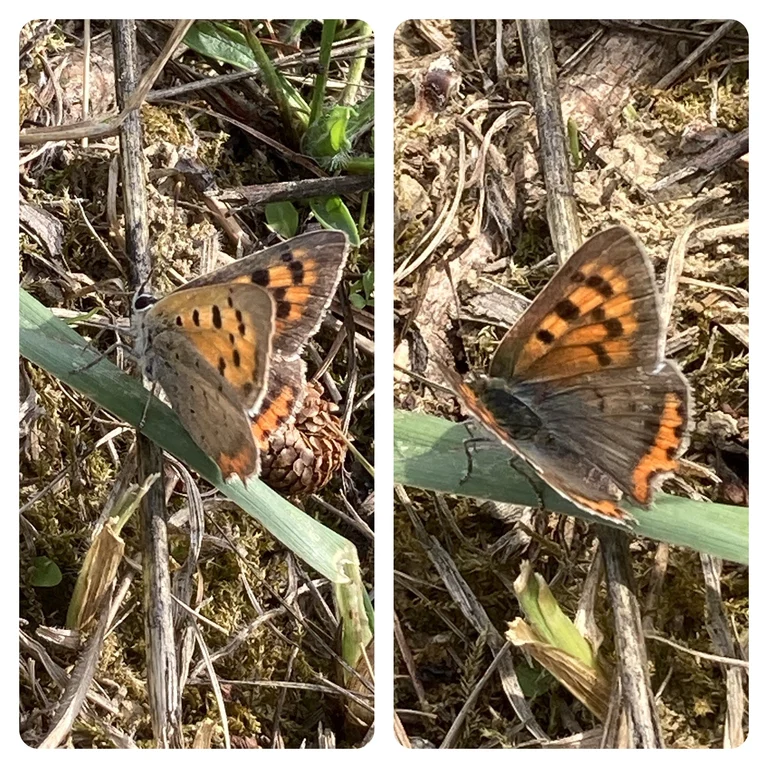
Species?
Lycaena phlaeas
